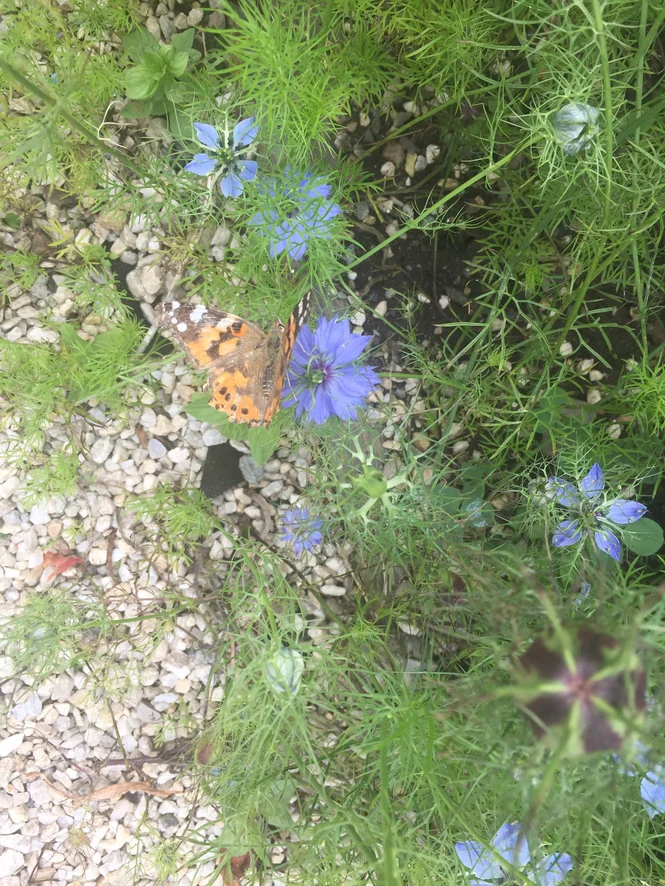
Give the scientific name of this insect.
Vanessa cardui
